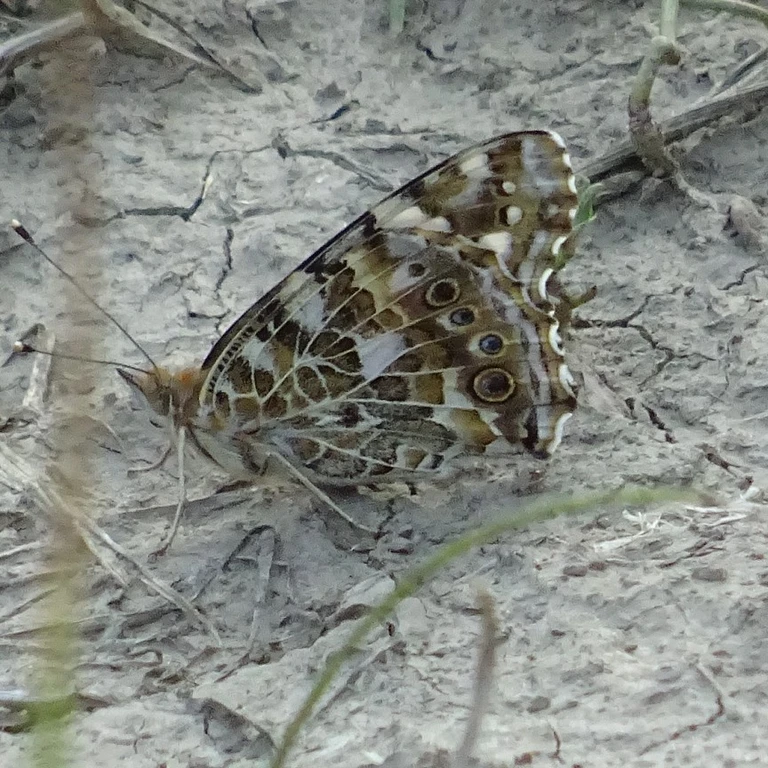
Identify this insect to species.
Vanessa cardui
